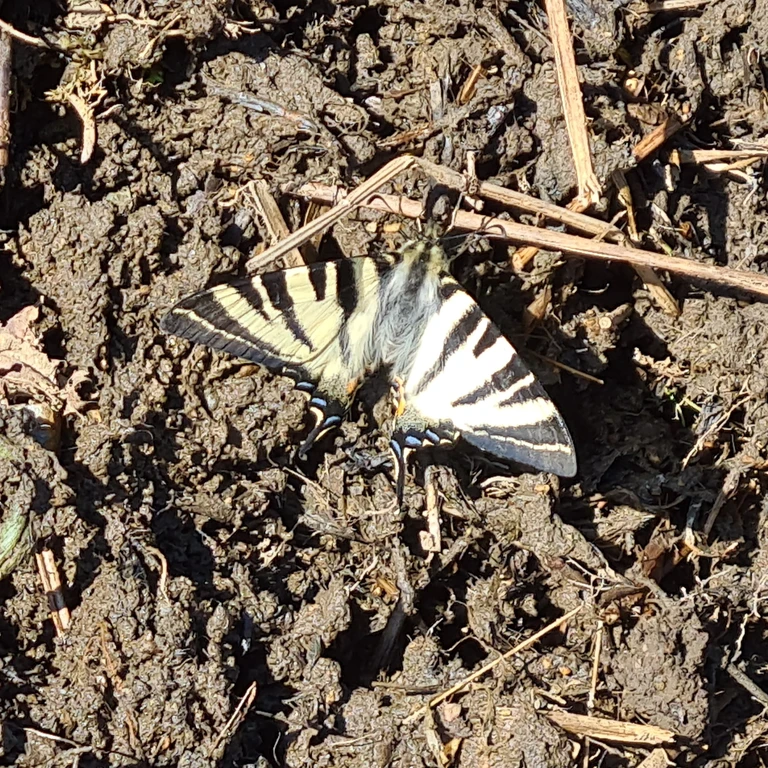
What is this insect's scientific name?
Iphiclides podalirius
